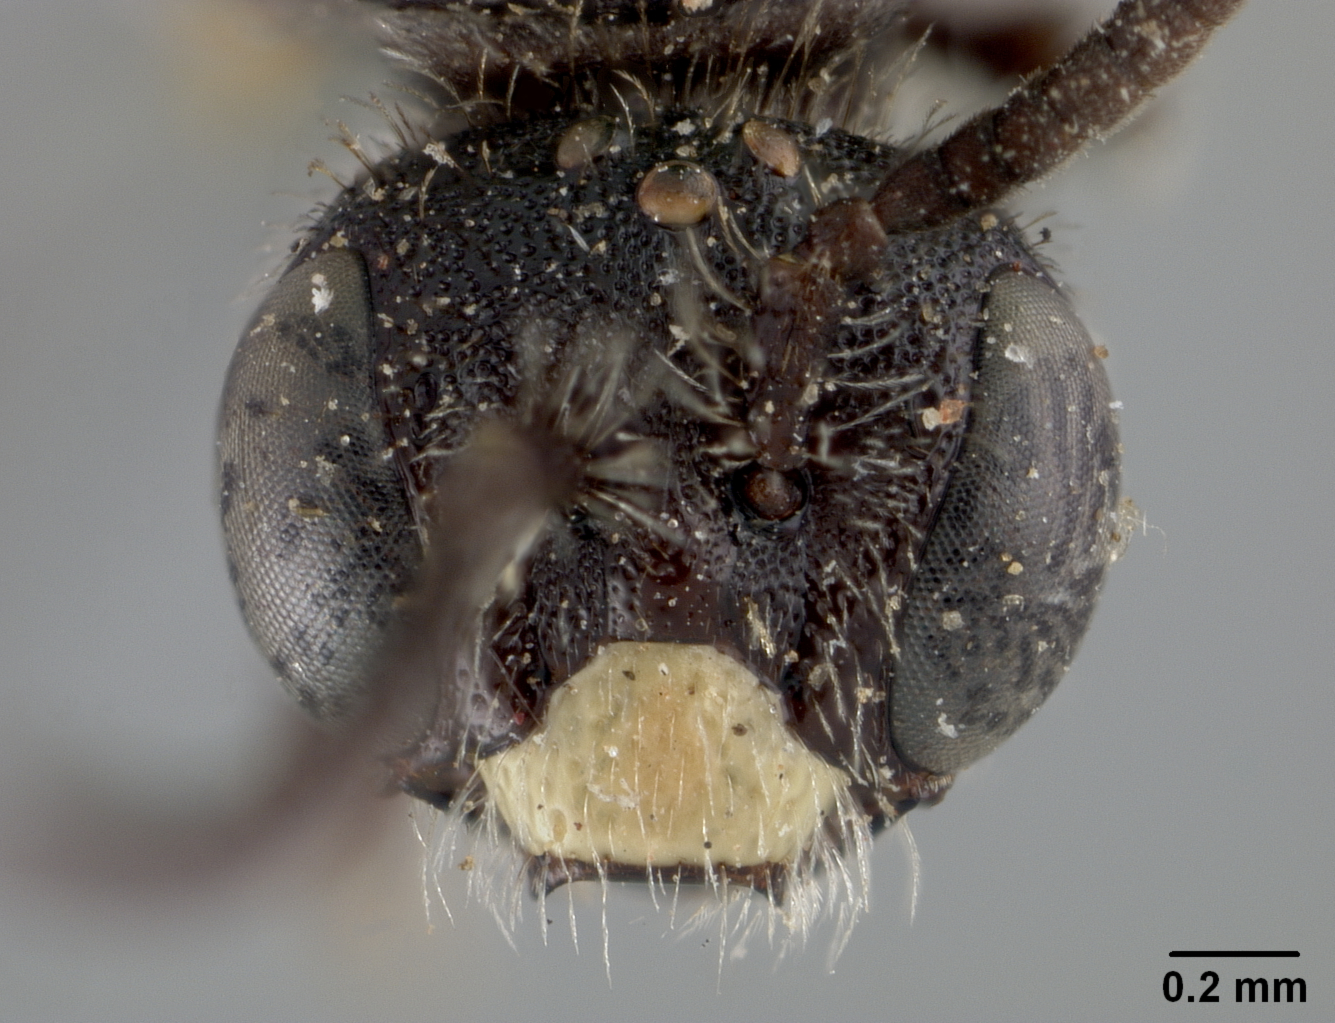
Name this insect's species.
Calliopsis bakeri
